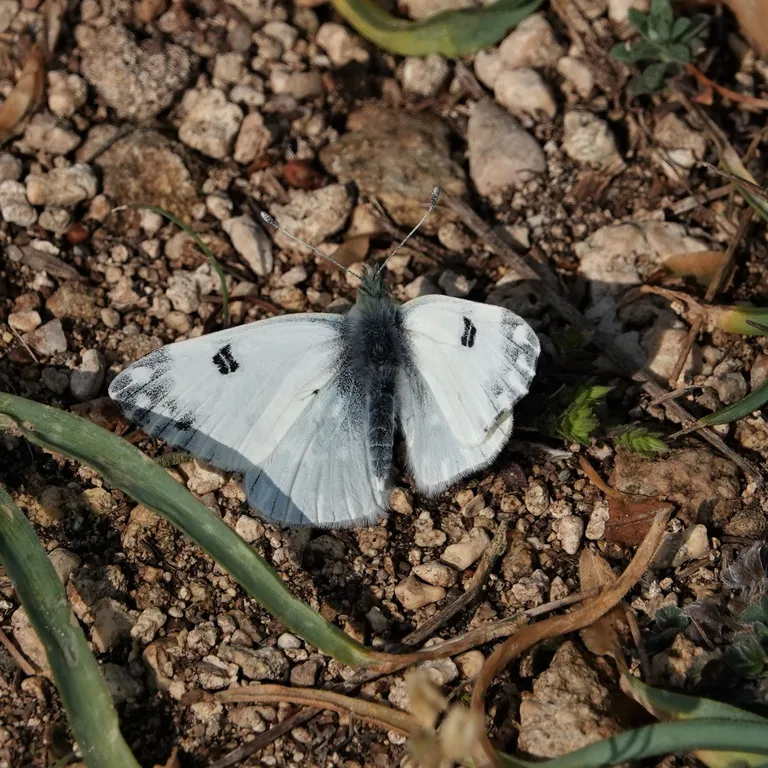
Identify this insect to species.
Pontia edusa
